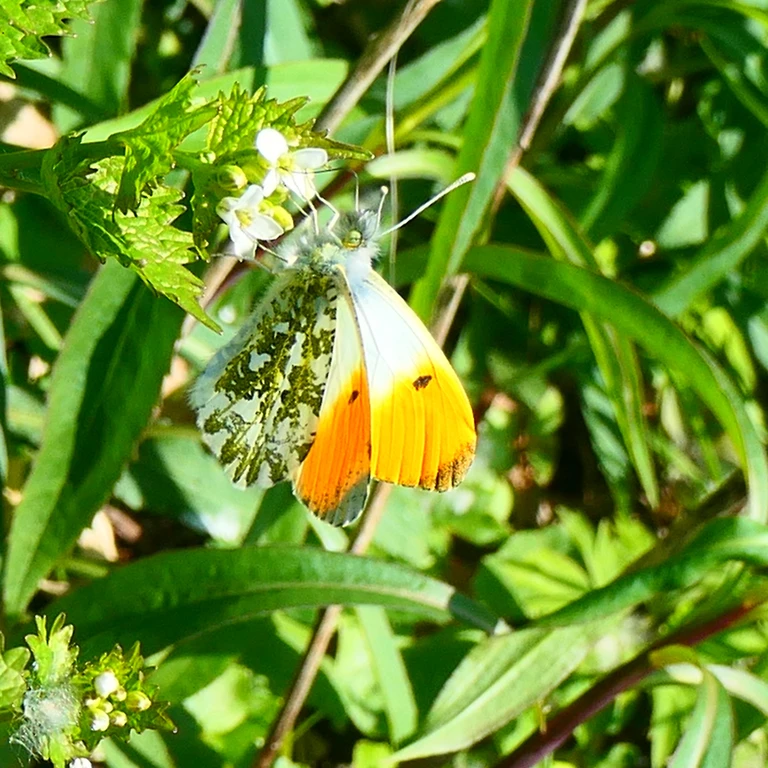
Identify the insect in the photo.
Anthocharis cardamines
